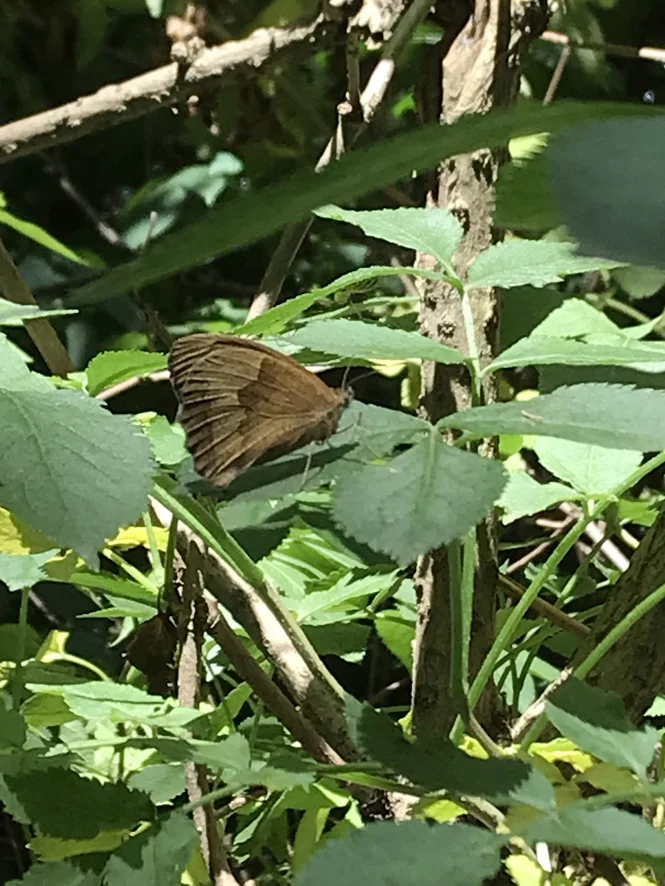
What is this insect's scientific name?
Maniola jurtina
